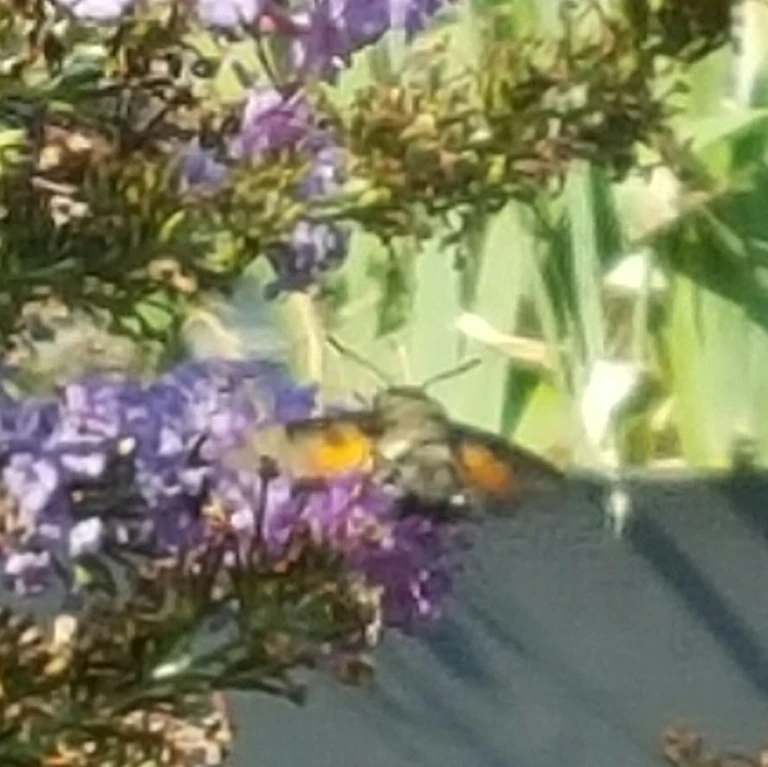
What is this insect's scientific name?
Macroglossum stellatarum
